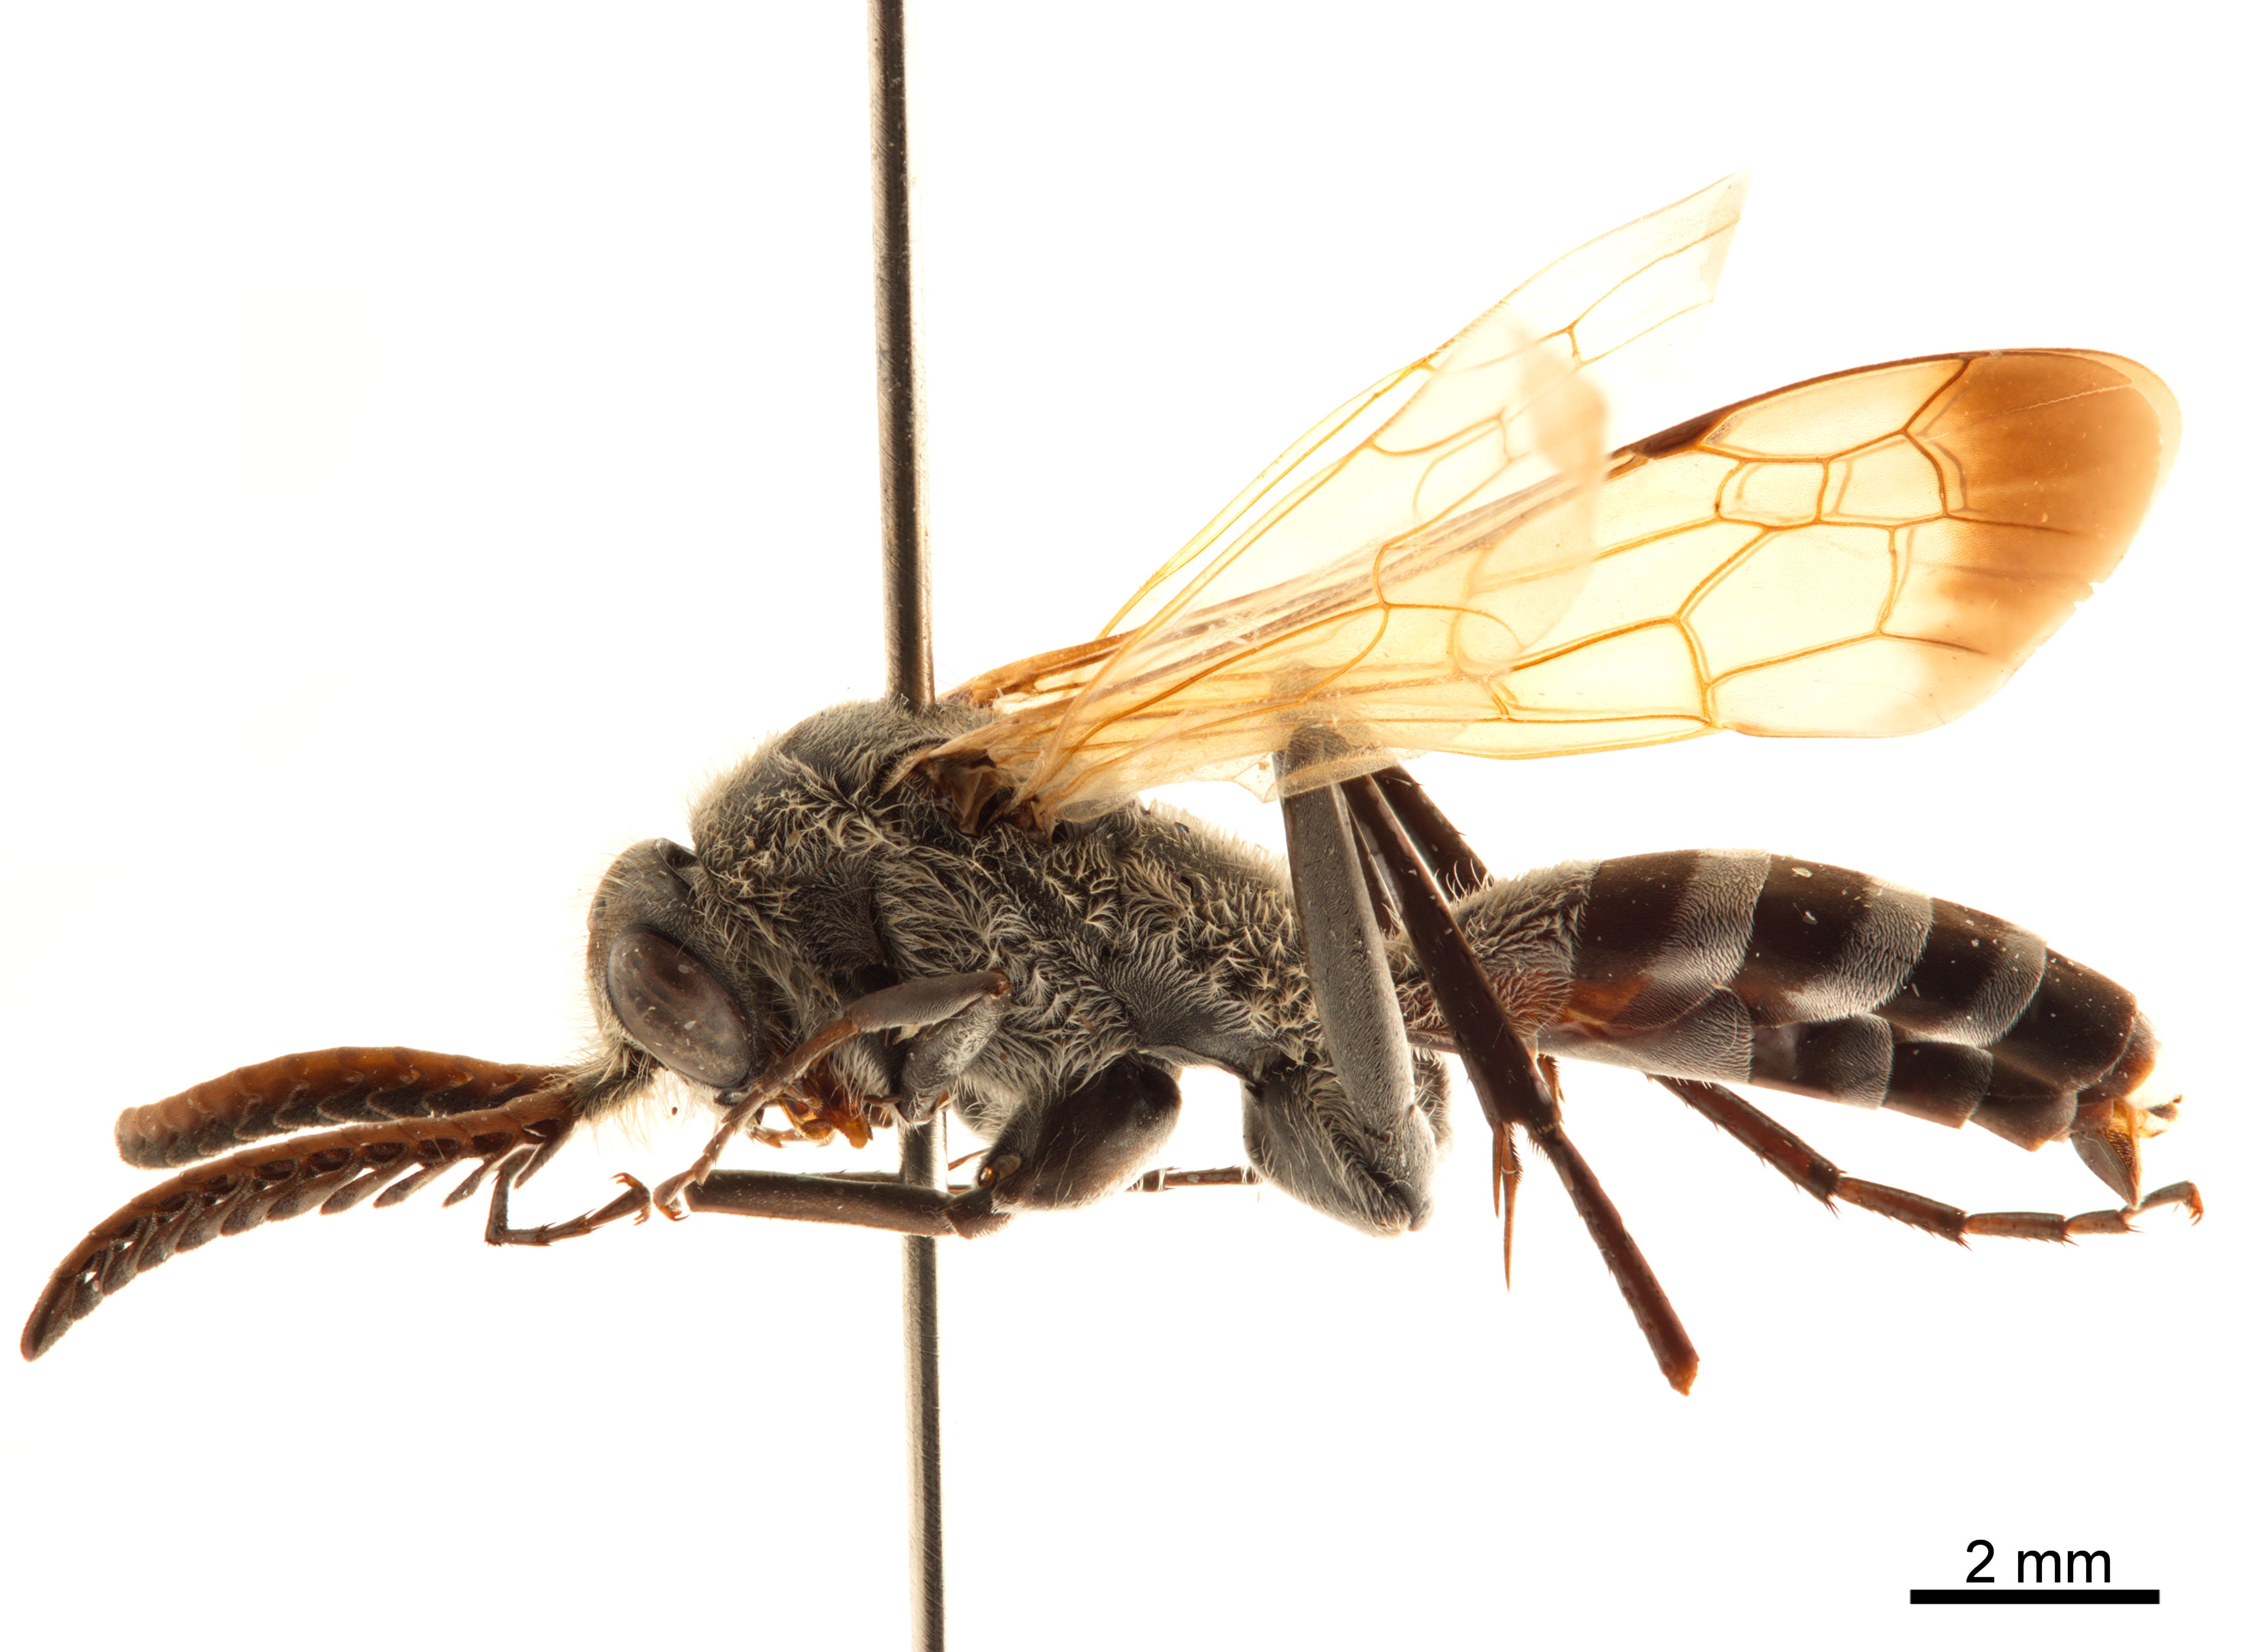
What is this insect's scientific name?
Paraclavelia rhodesiensis
